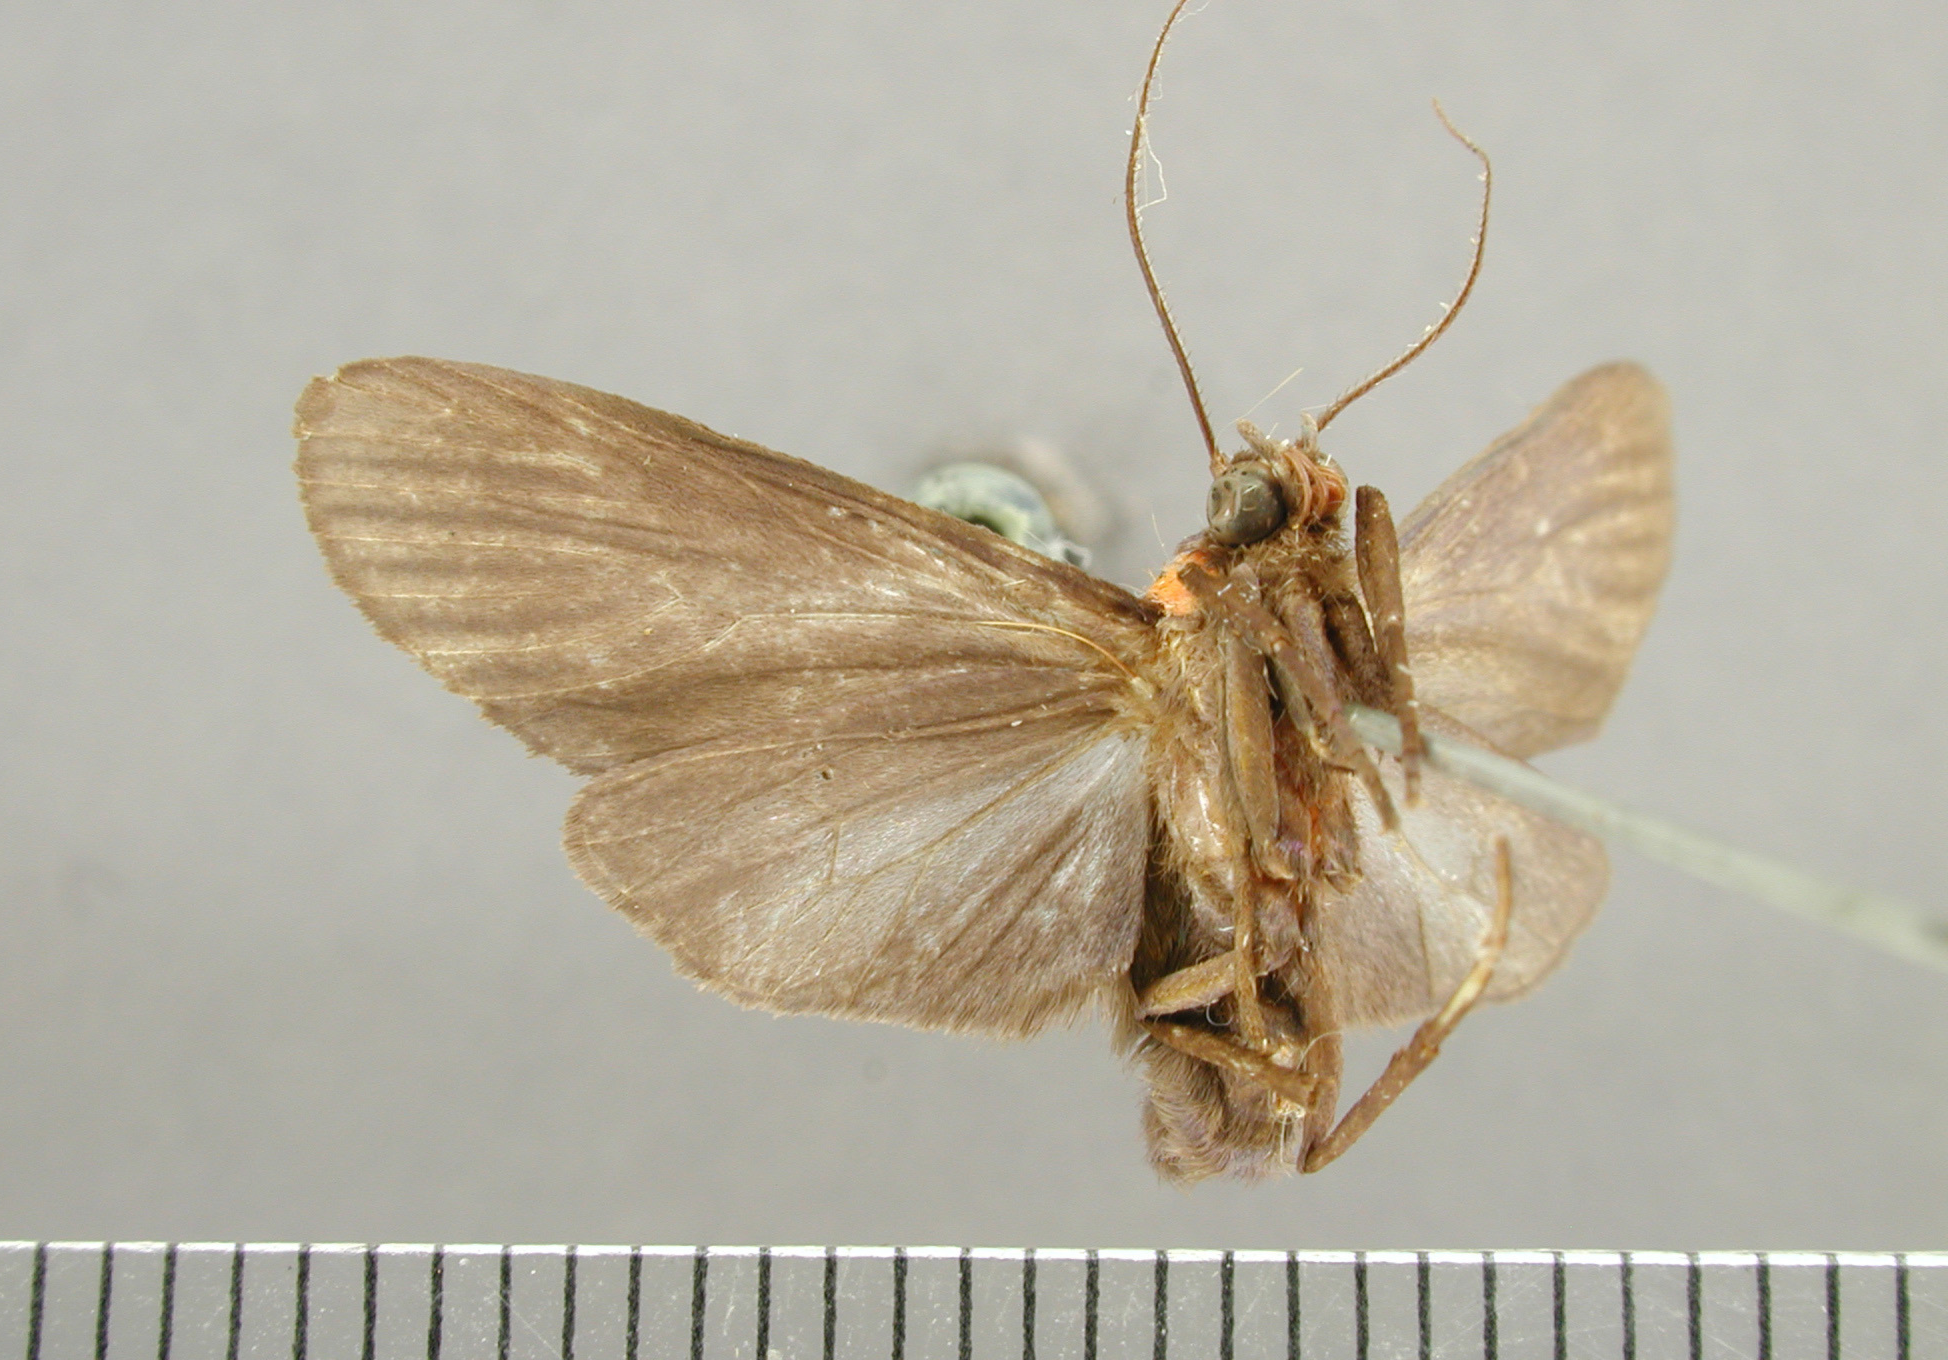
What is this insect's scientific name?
Balbura intervenata
